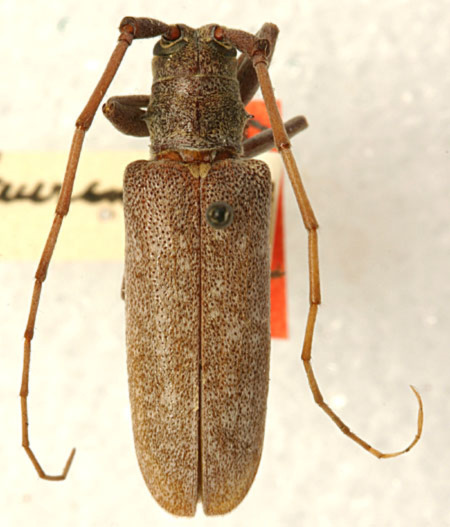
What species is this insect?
Goes pulverulentus (also Goes laurenticus)
